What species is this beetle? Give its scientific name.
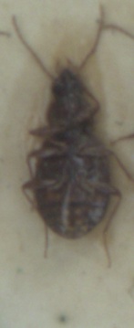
Ocys harpaloides
